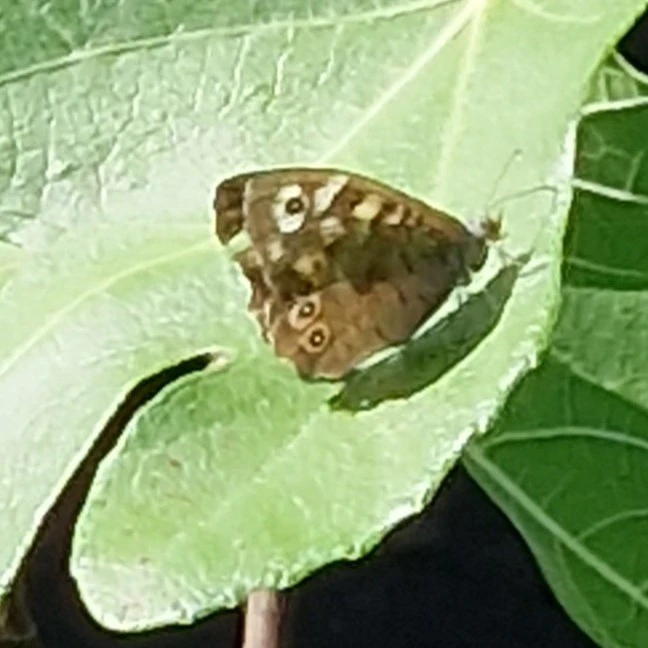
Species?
Pararge aegeria
